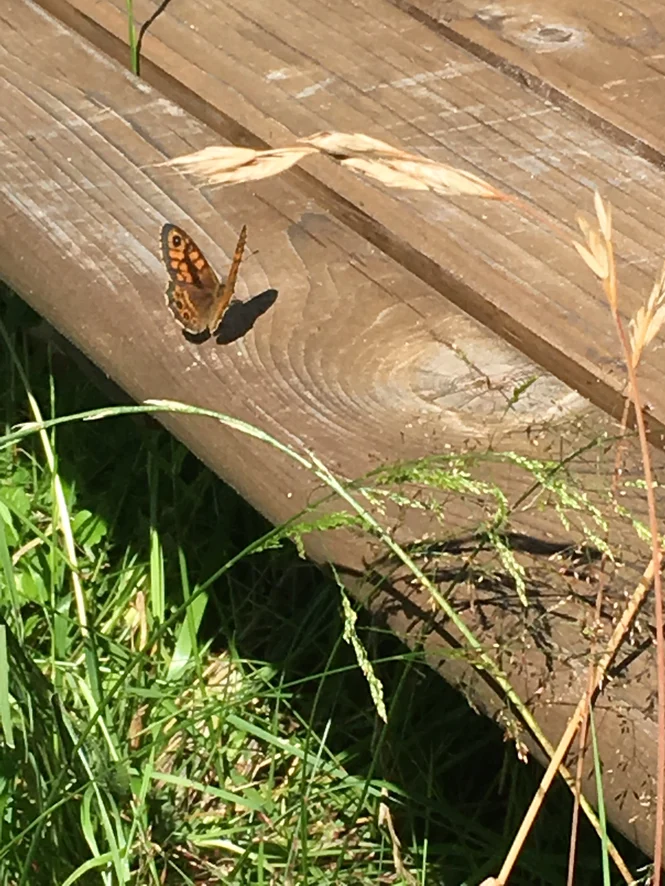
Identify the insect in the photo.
Lasiommata megera (also Pararge megera)
